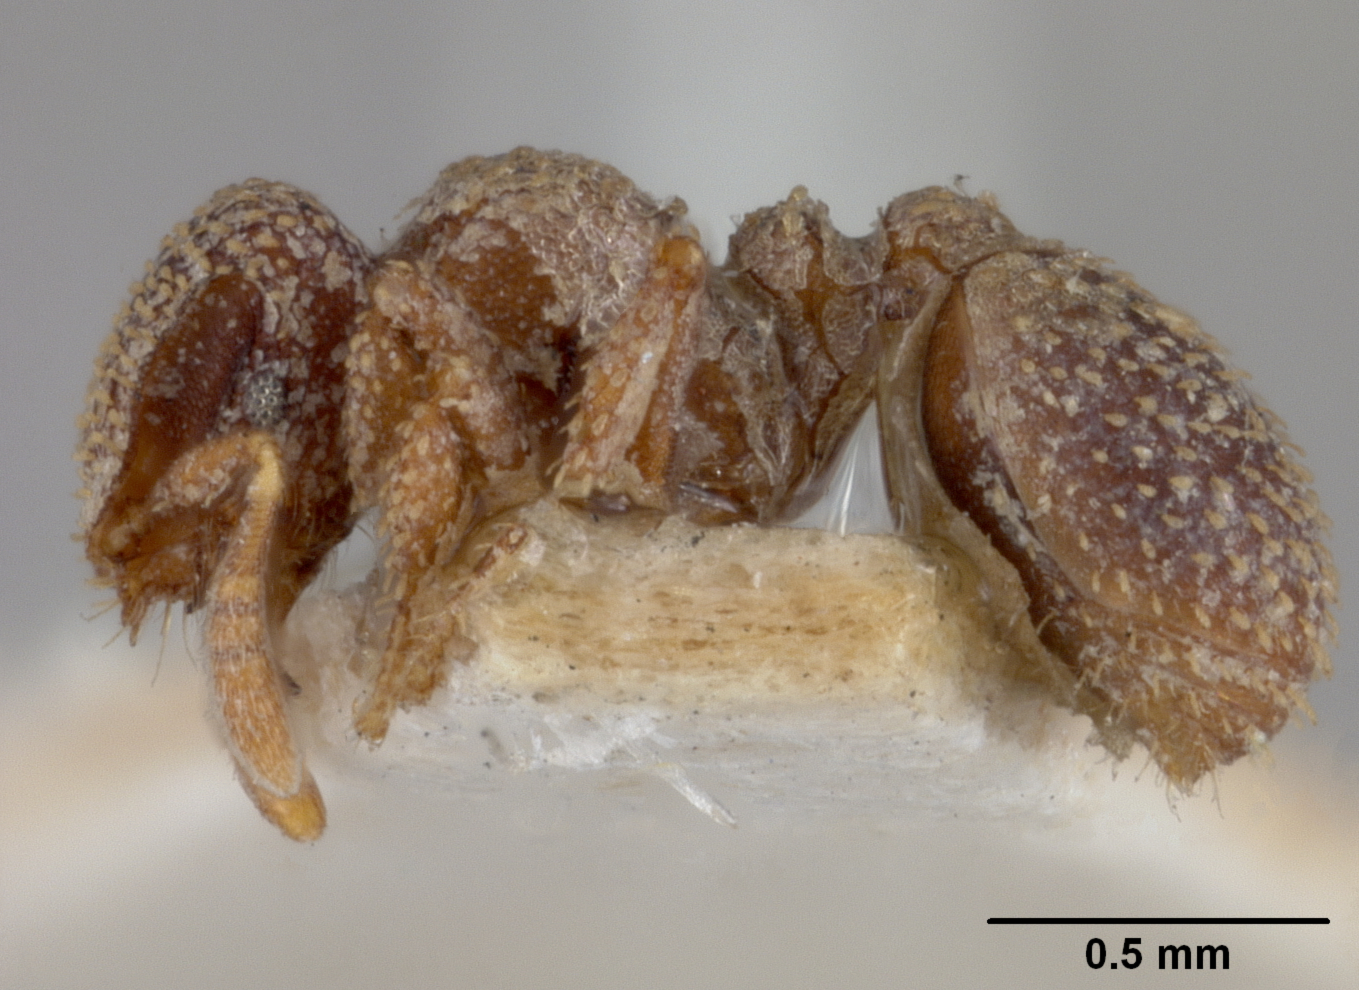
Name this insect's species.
Dicroaspis emeryi
